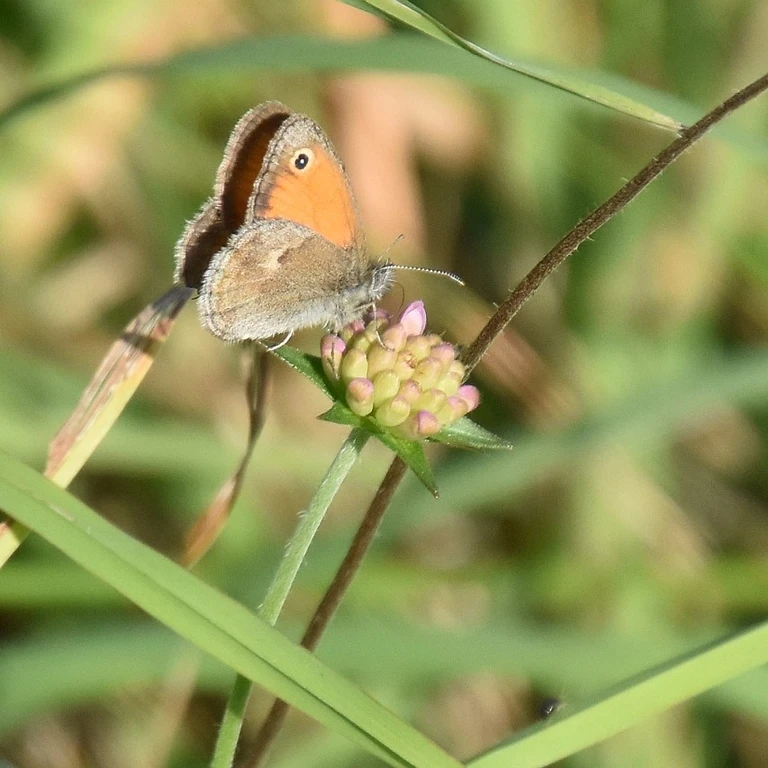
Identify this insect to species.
Coenonympha pamphilus
